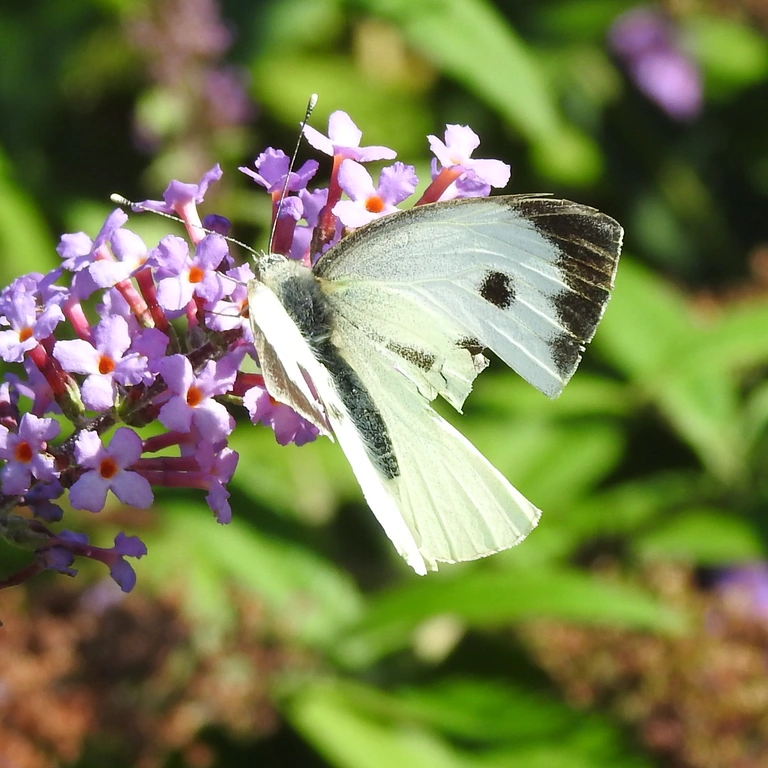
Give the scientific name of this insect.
Pieris brassicae
